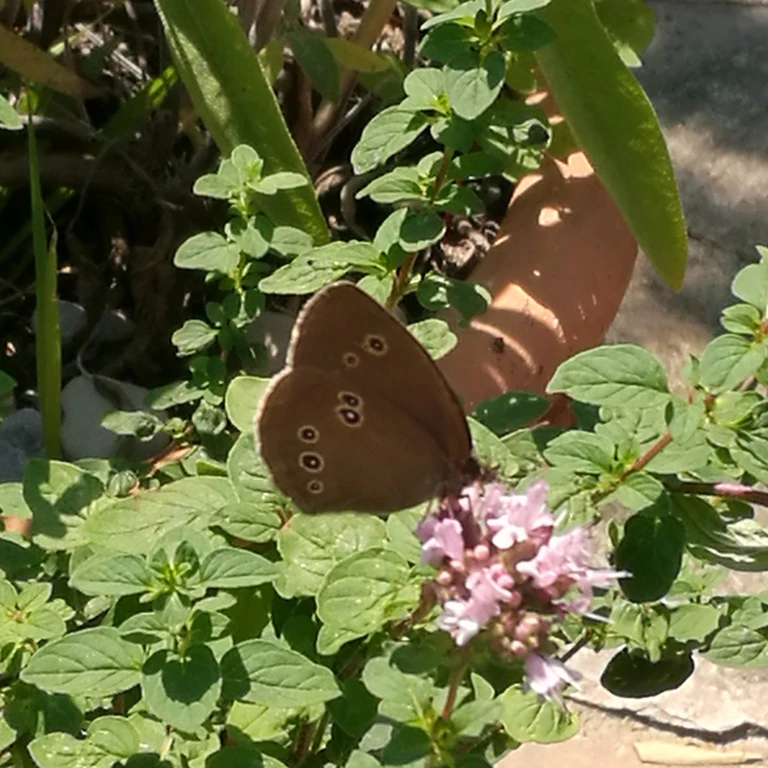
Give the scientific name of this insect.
Aphantopus hyperantus
